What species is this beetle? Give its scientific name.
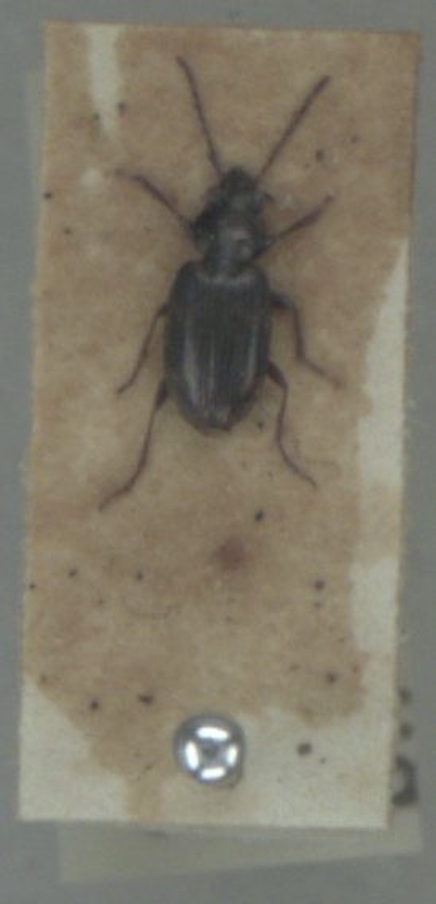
Bembidion varium
